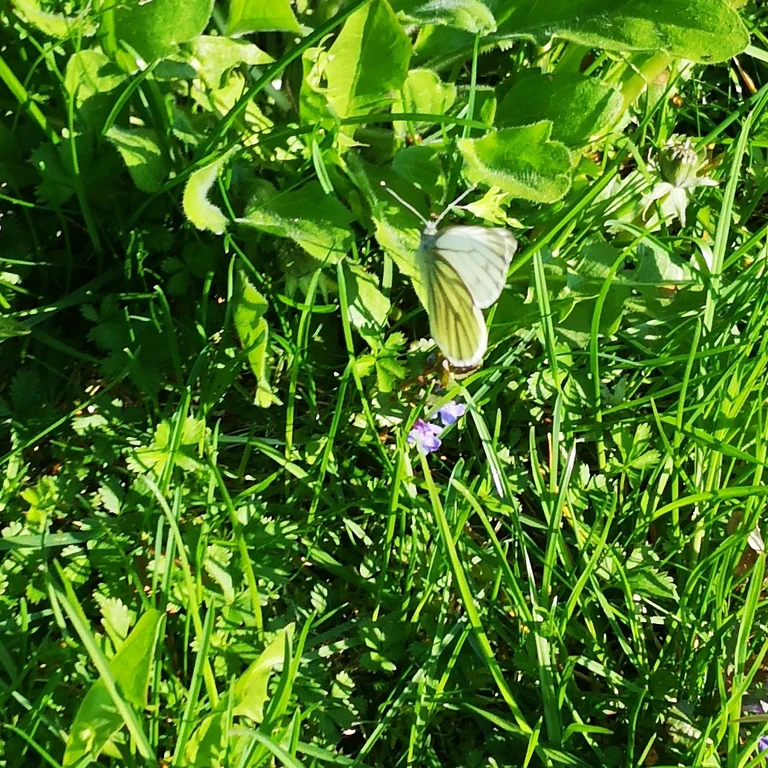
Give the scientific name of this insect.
Pieris napi
